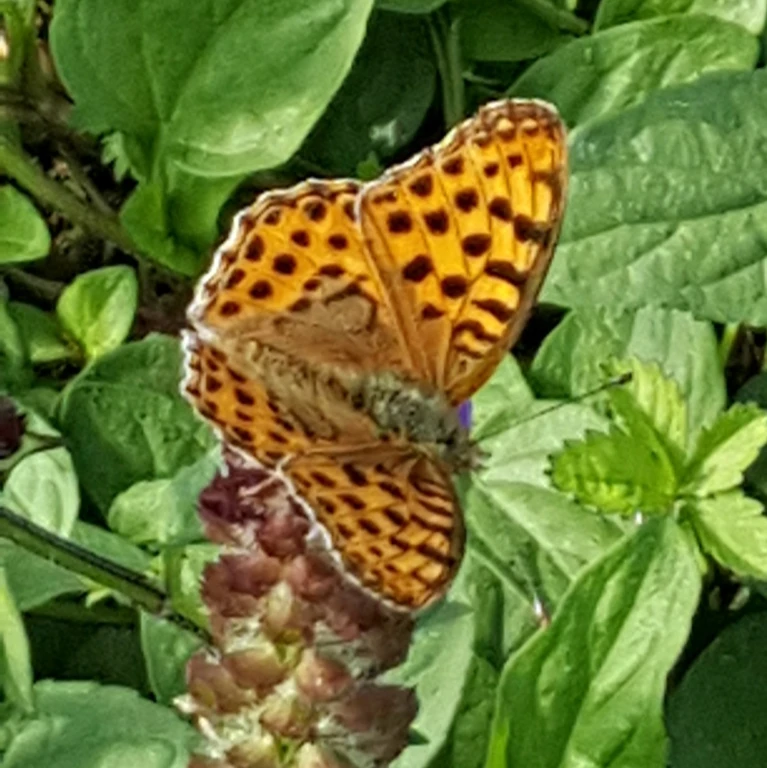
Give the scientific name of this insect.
Issoria lathonia
